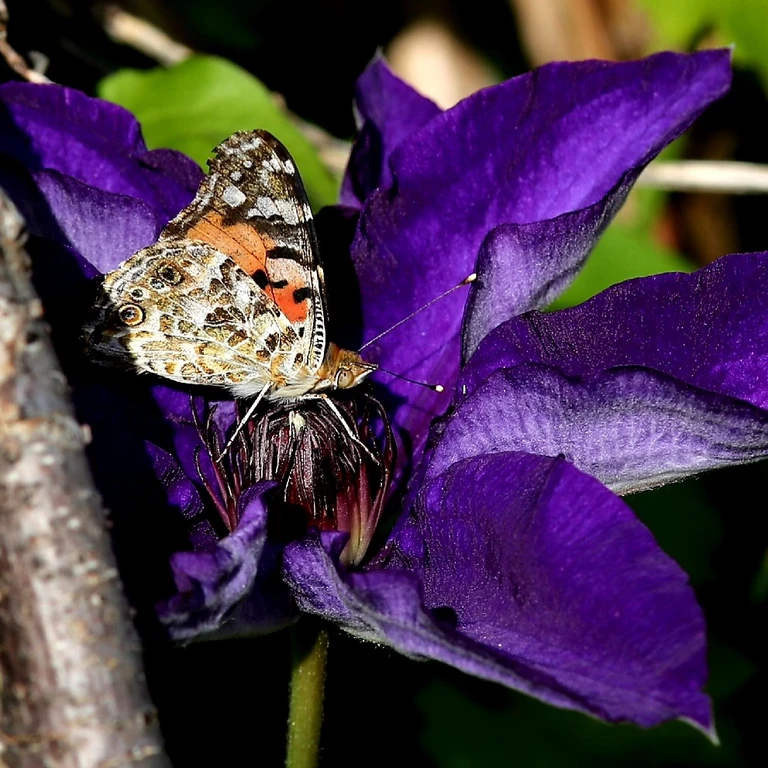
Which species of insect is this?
Vanessa cardui
